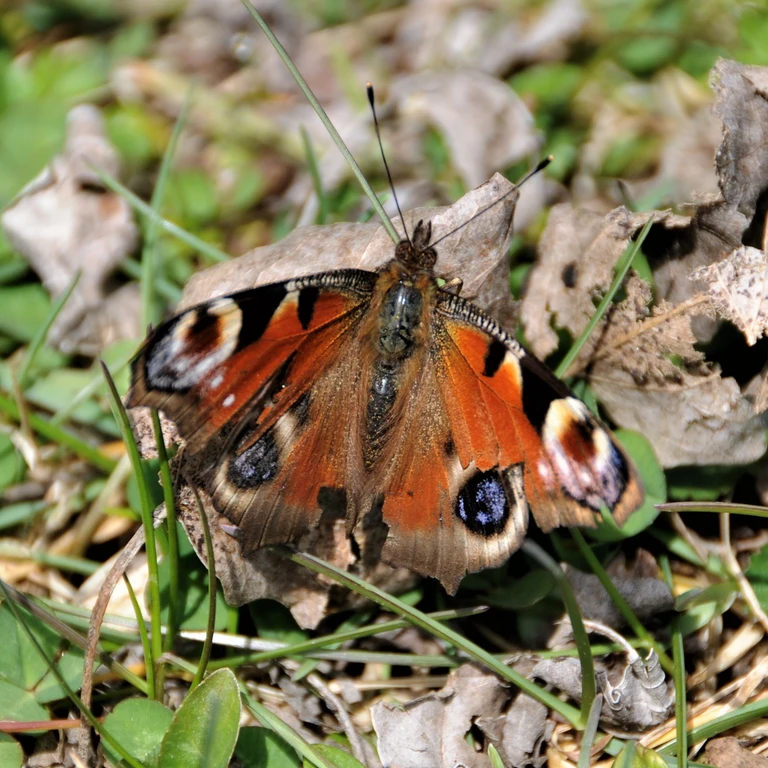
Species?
Aglais io
